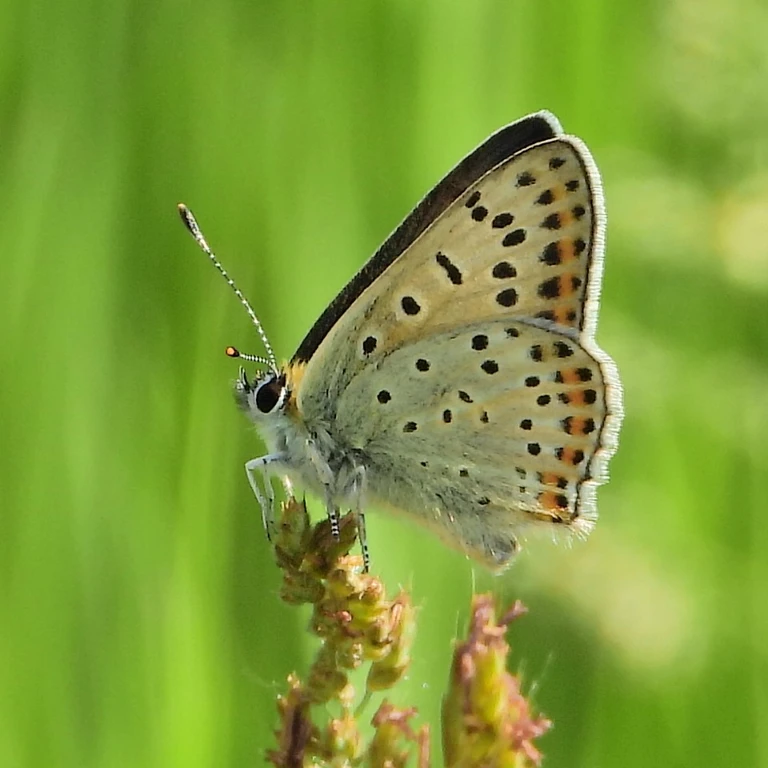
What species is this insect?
Lycaena tityrus (also Loweia tityrus)
